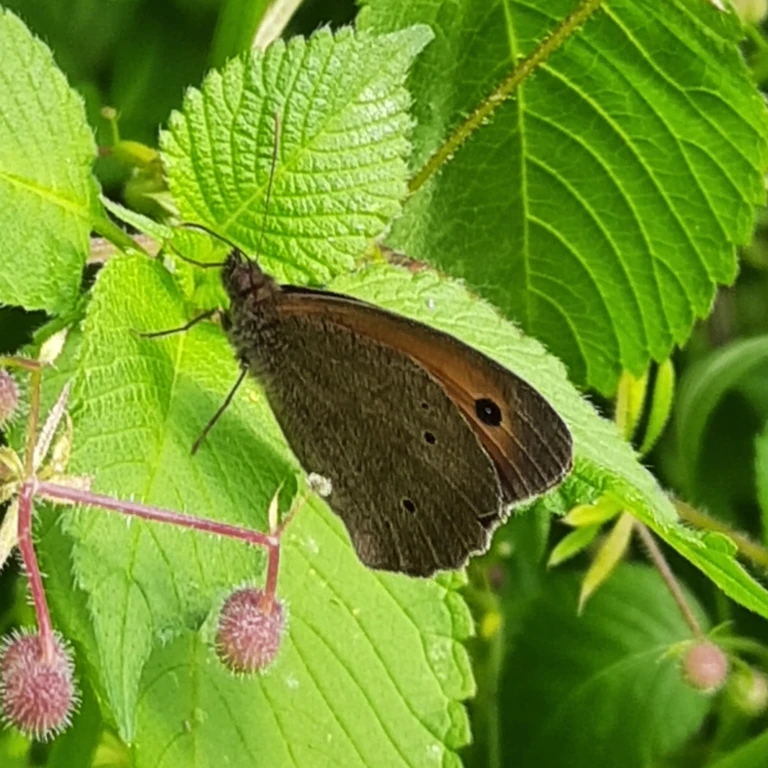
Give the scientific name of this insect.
Maniola jurtina
